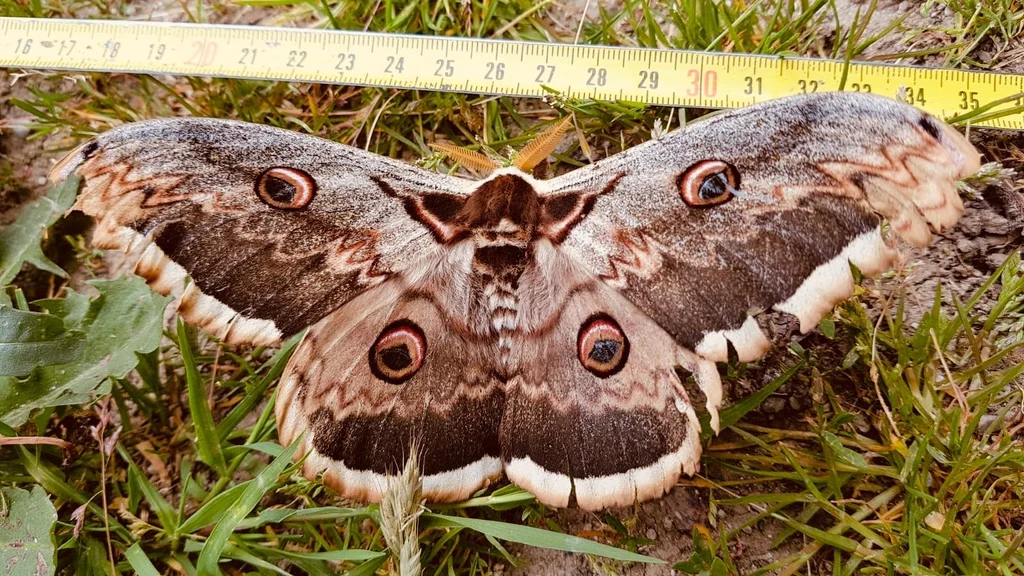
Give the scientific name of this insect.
Saturnia pyri
